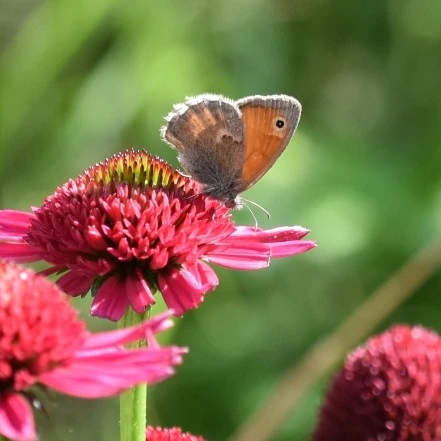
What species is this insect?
Coenonympha pamphilus
